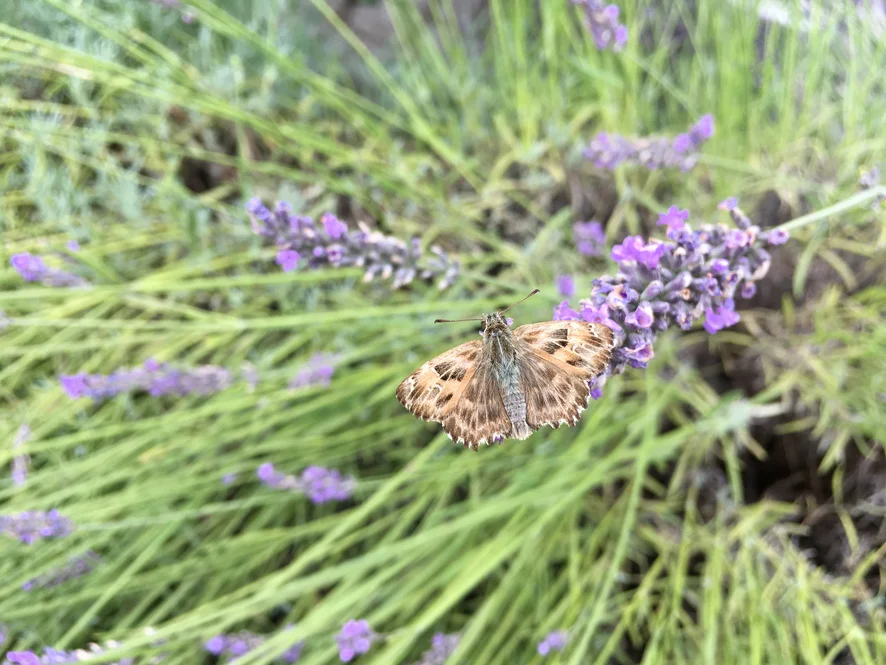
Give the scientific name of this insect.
Carcharodus alceae
